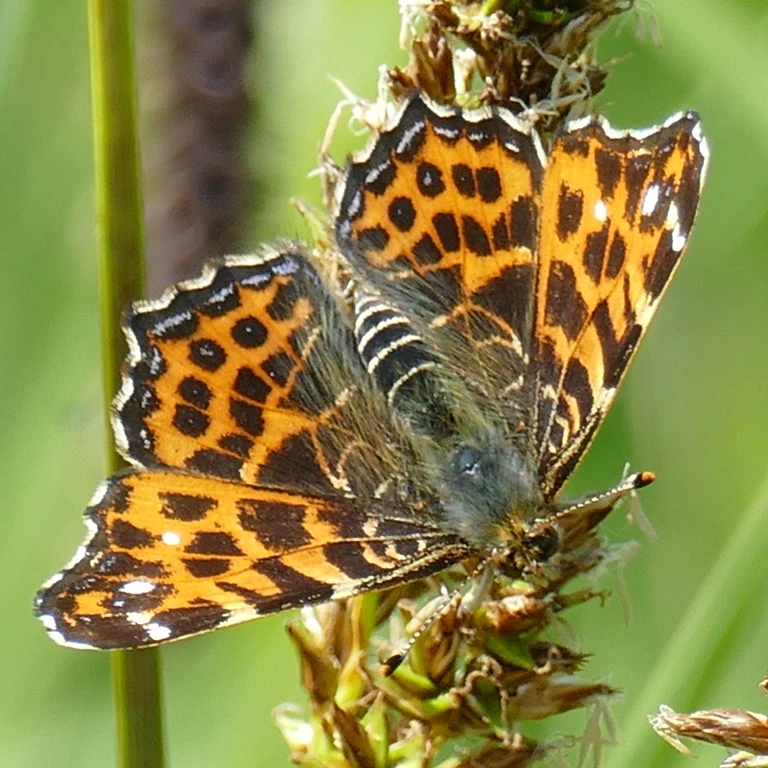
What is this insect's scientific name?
Araschnia levana
